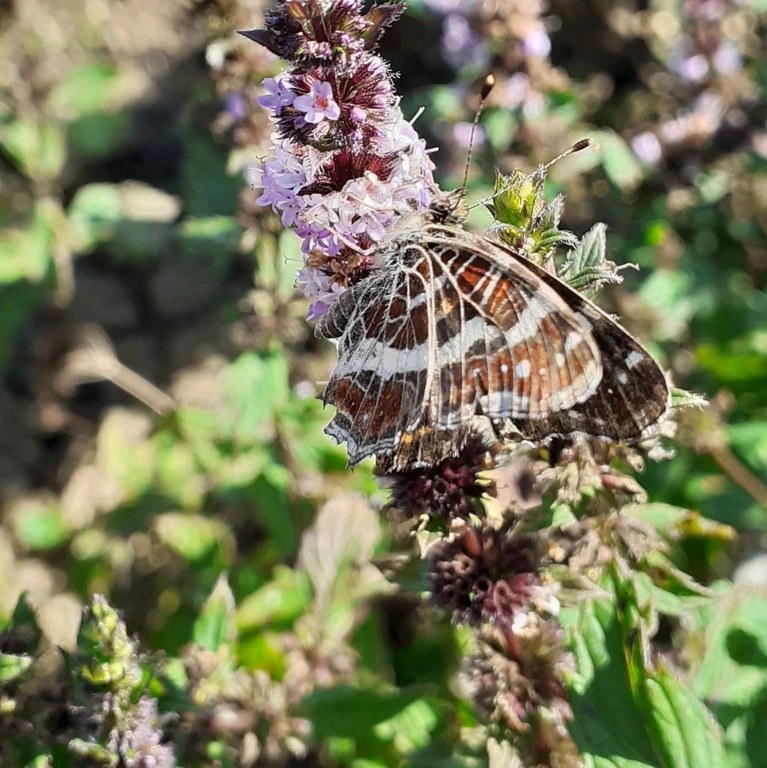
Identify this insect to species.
Araschnia levana
